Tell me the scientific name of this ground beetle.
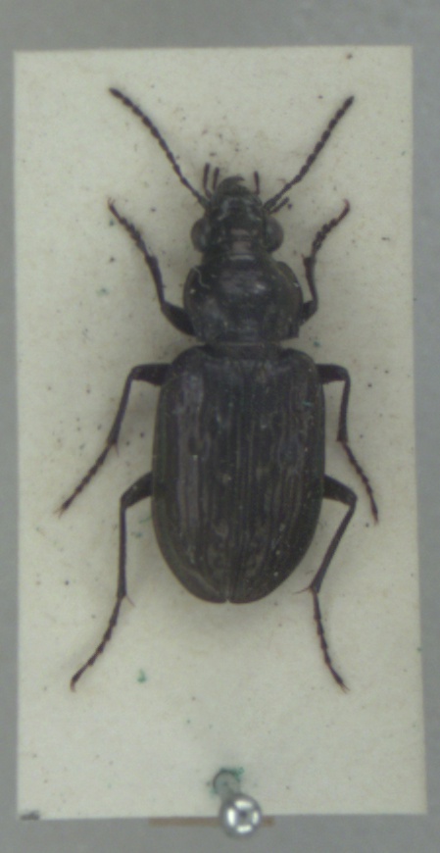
Blethisa multipunctata
